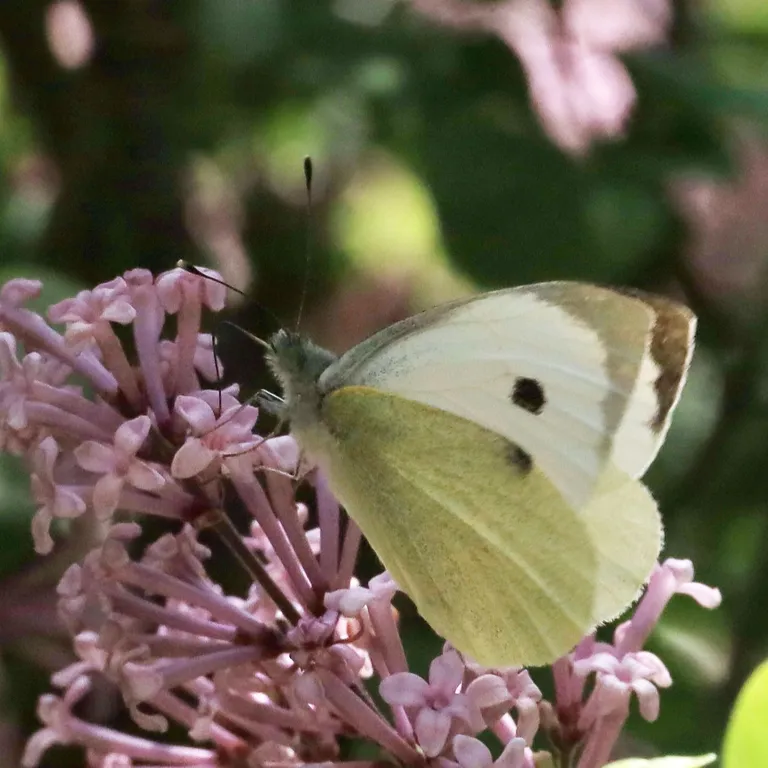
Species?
Pieris brassicae
